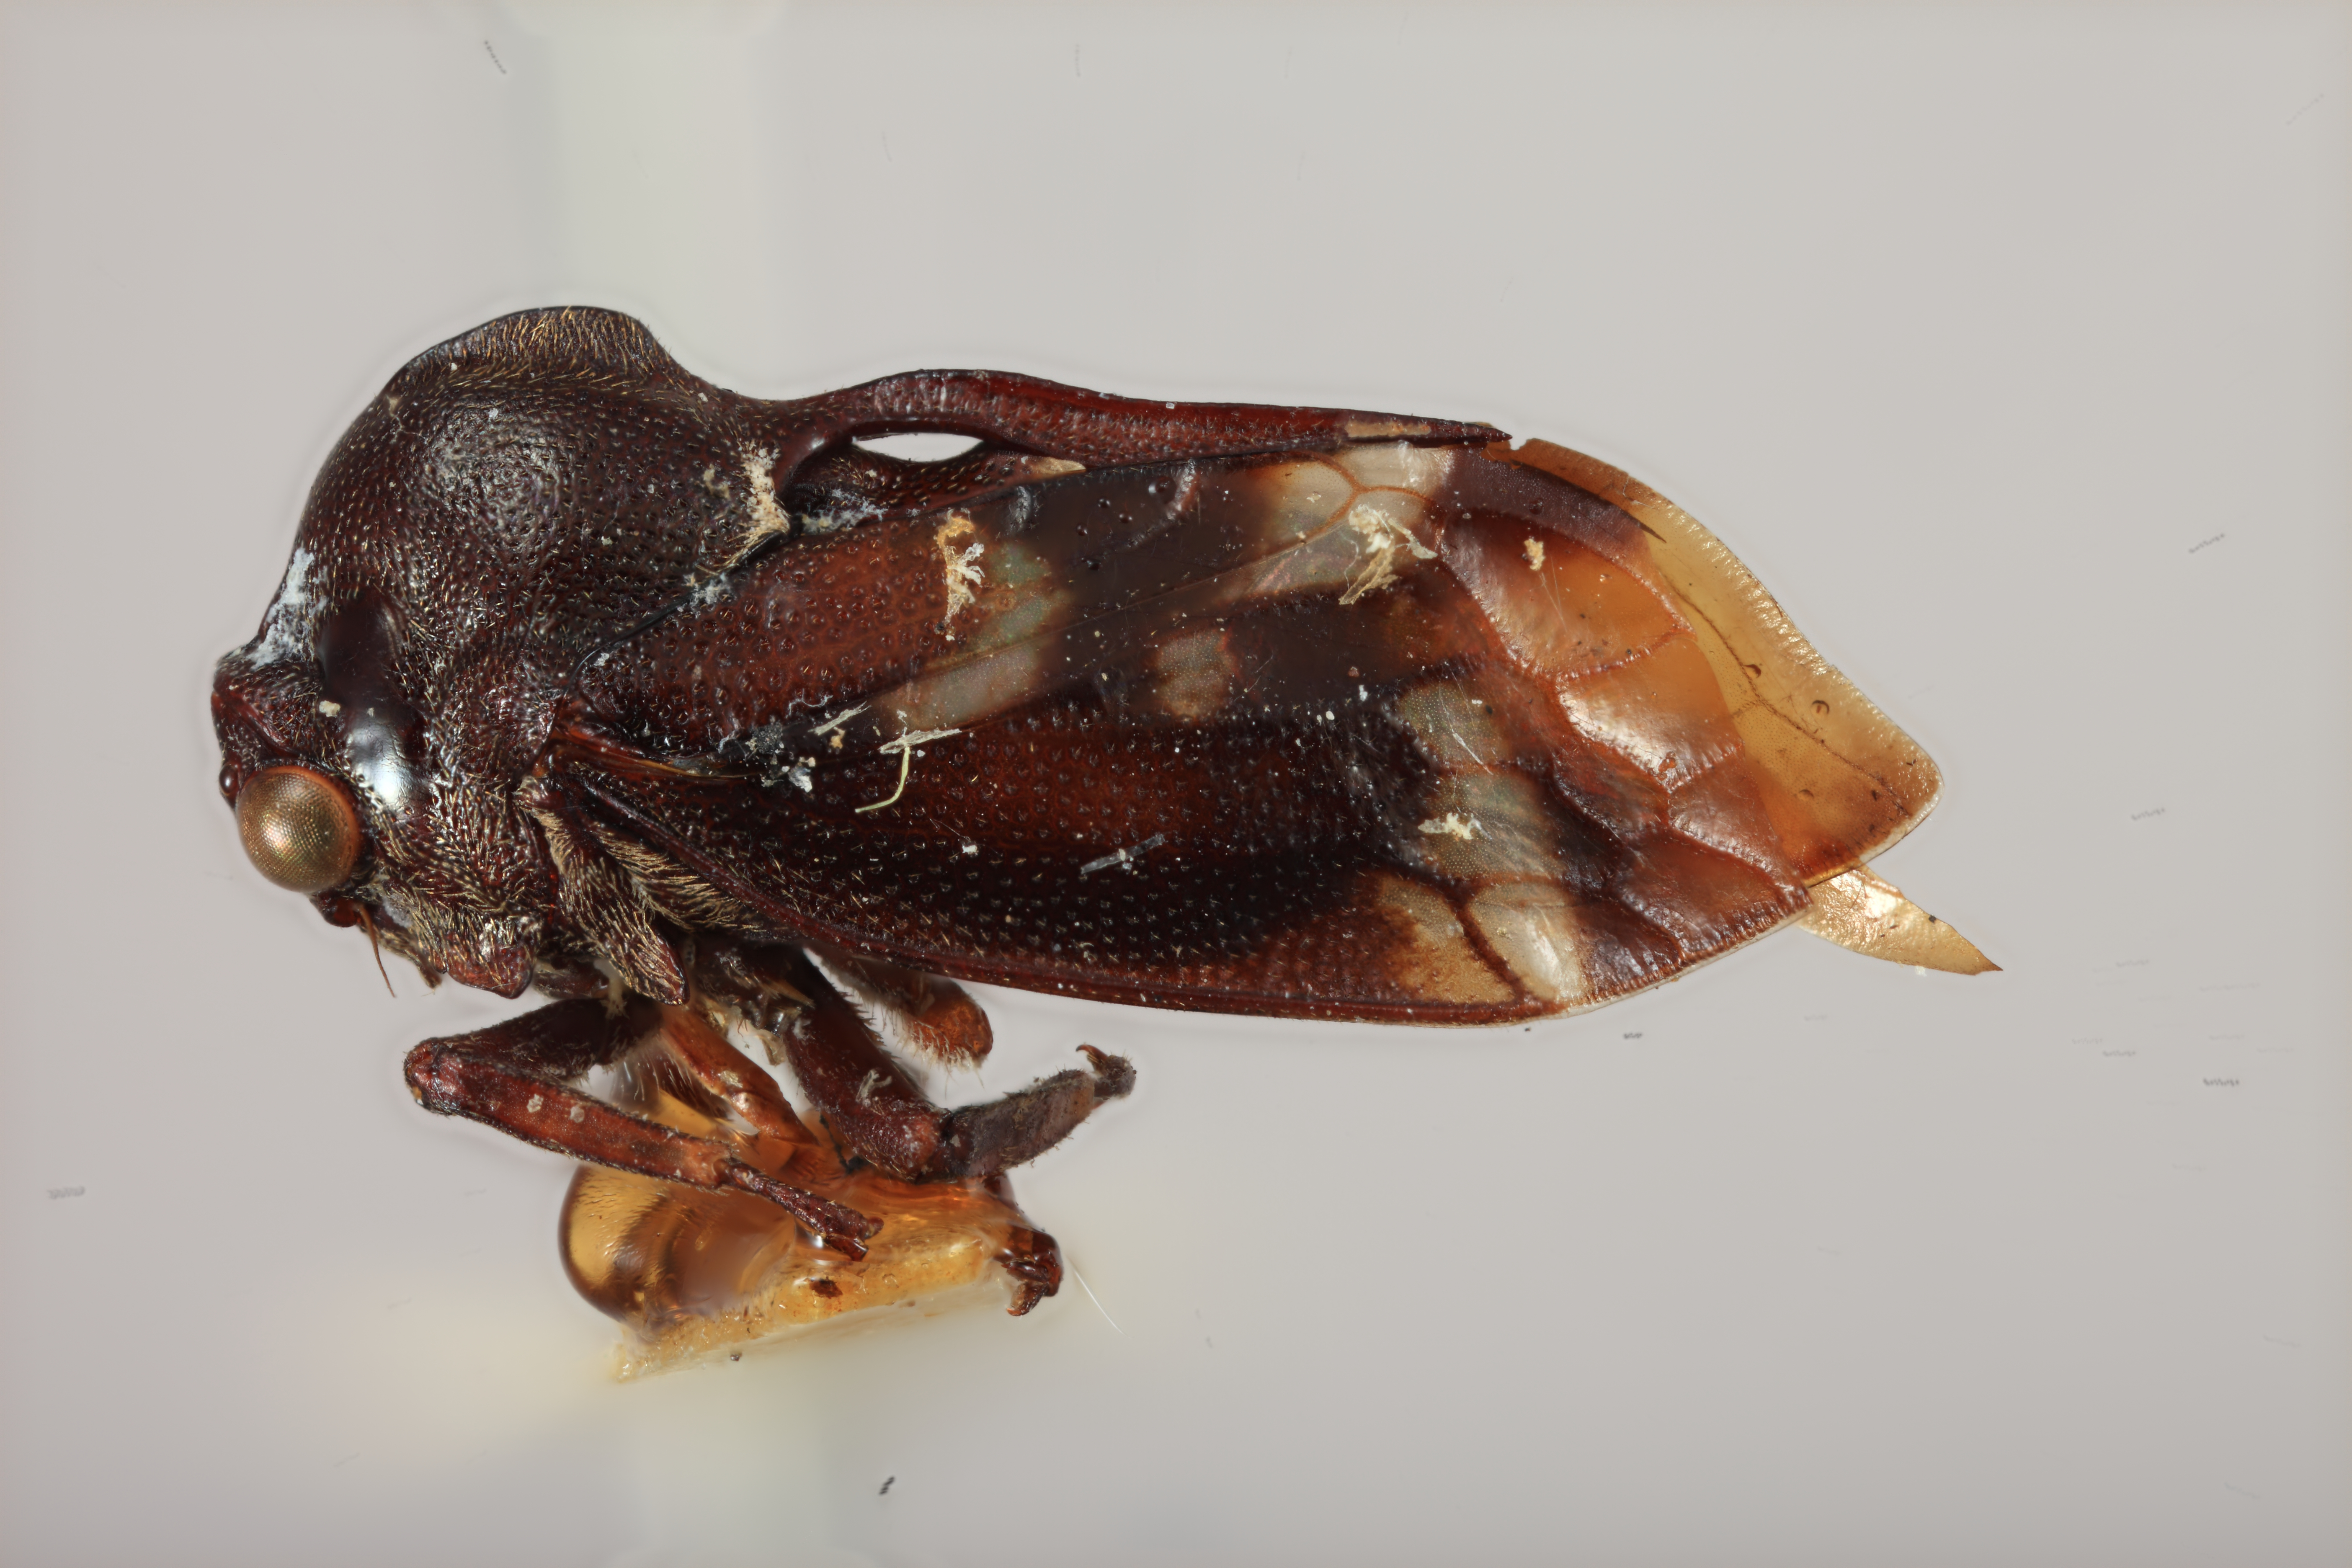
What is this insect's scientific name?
Ebhul carinatus
